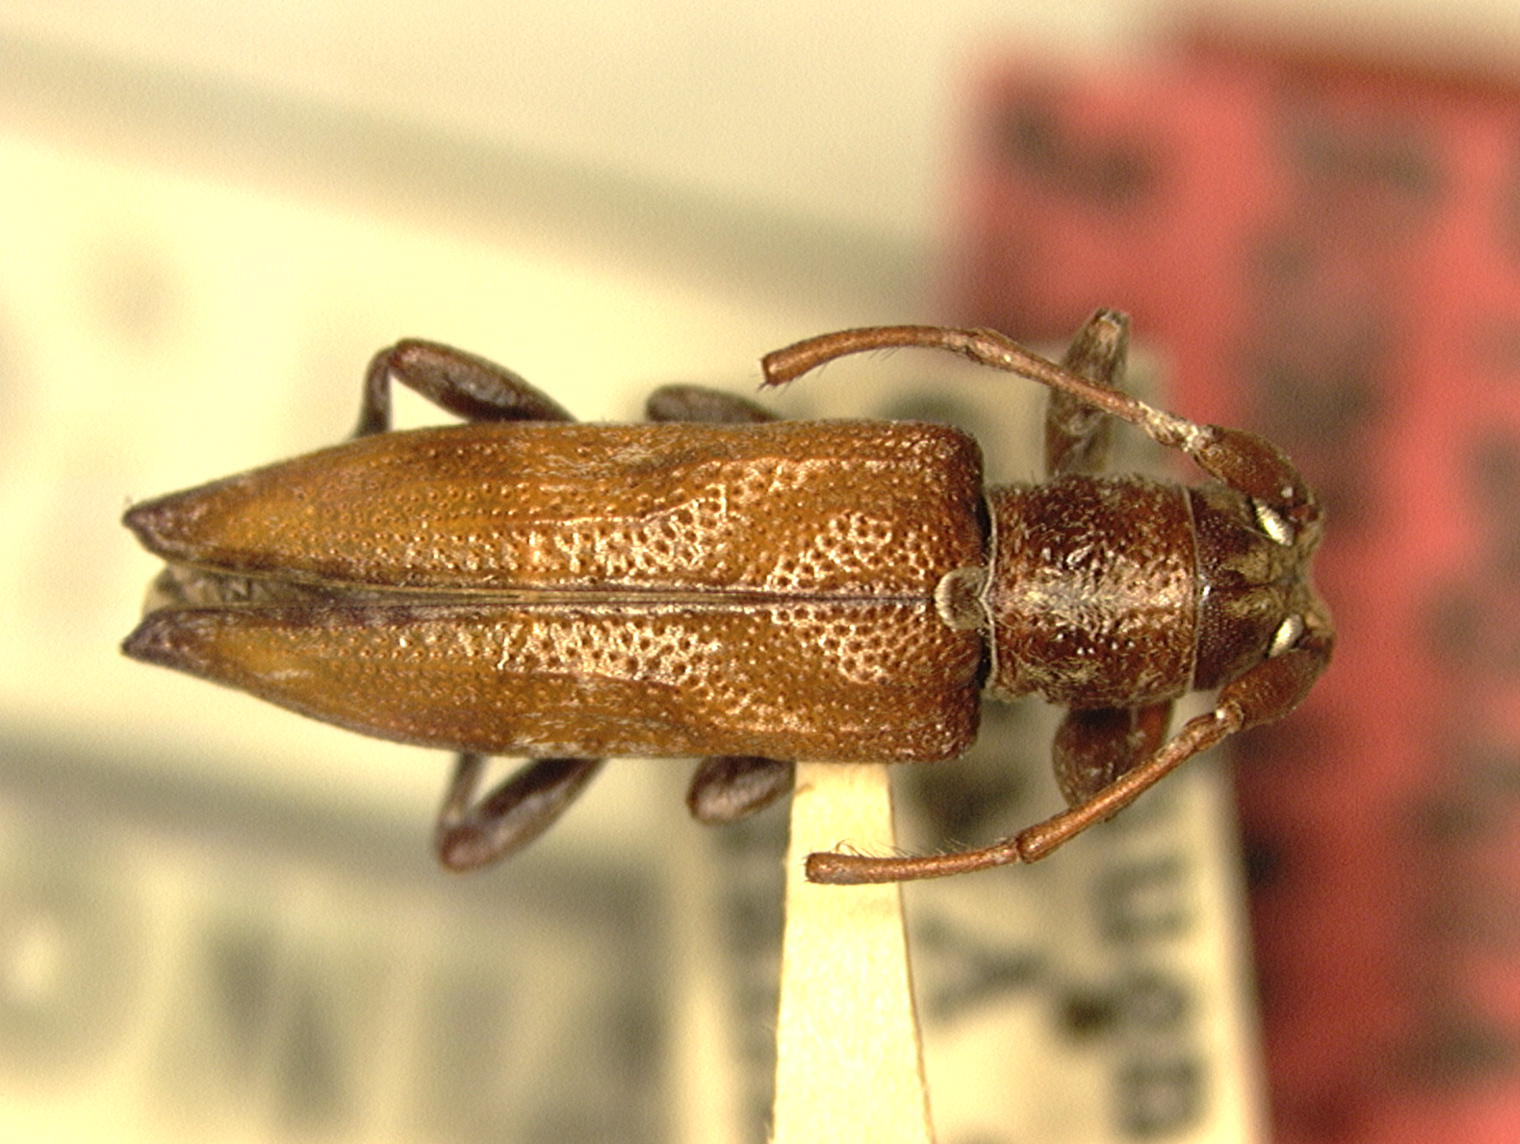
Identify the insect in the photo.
Diboma subglabrata (also Sydonia subglabrata)
